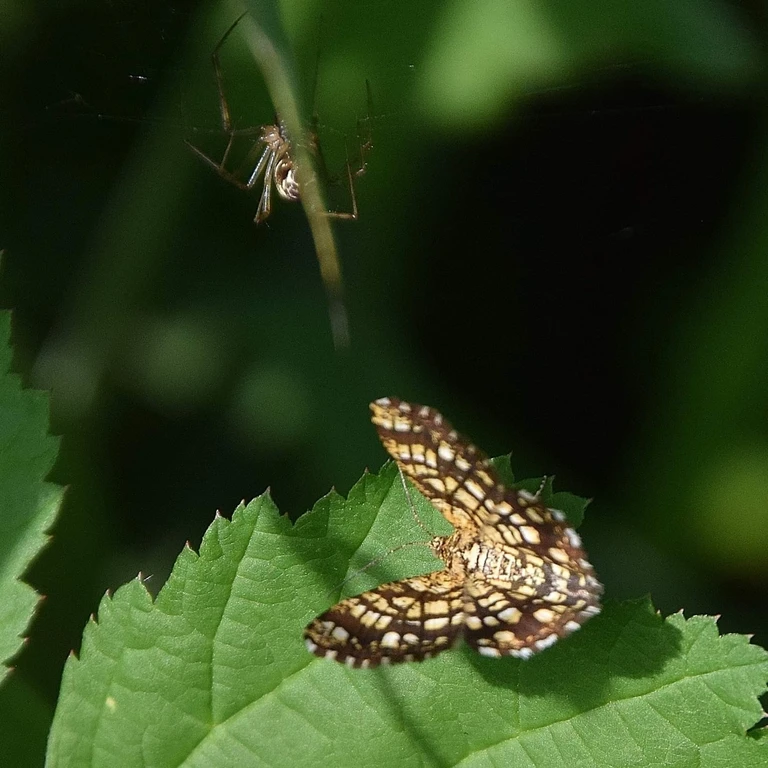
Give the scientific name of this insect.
Chiasmia clathrata
